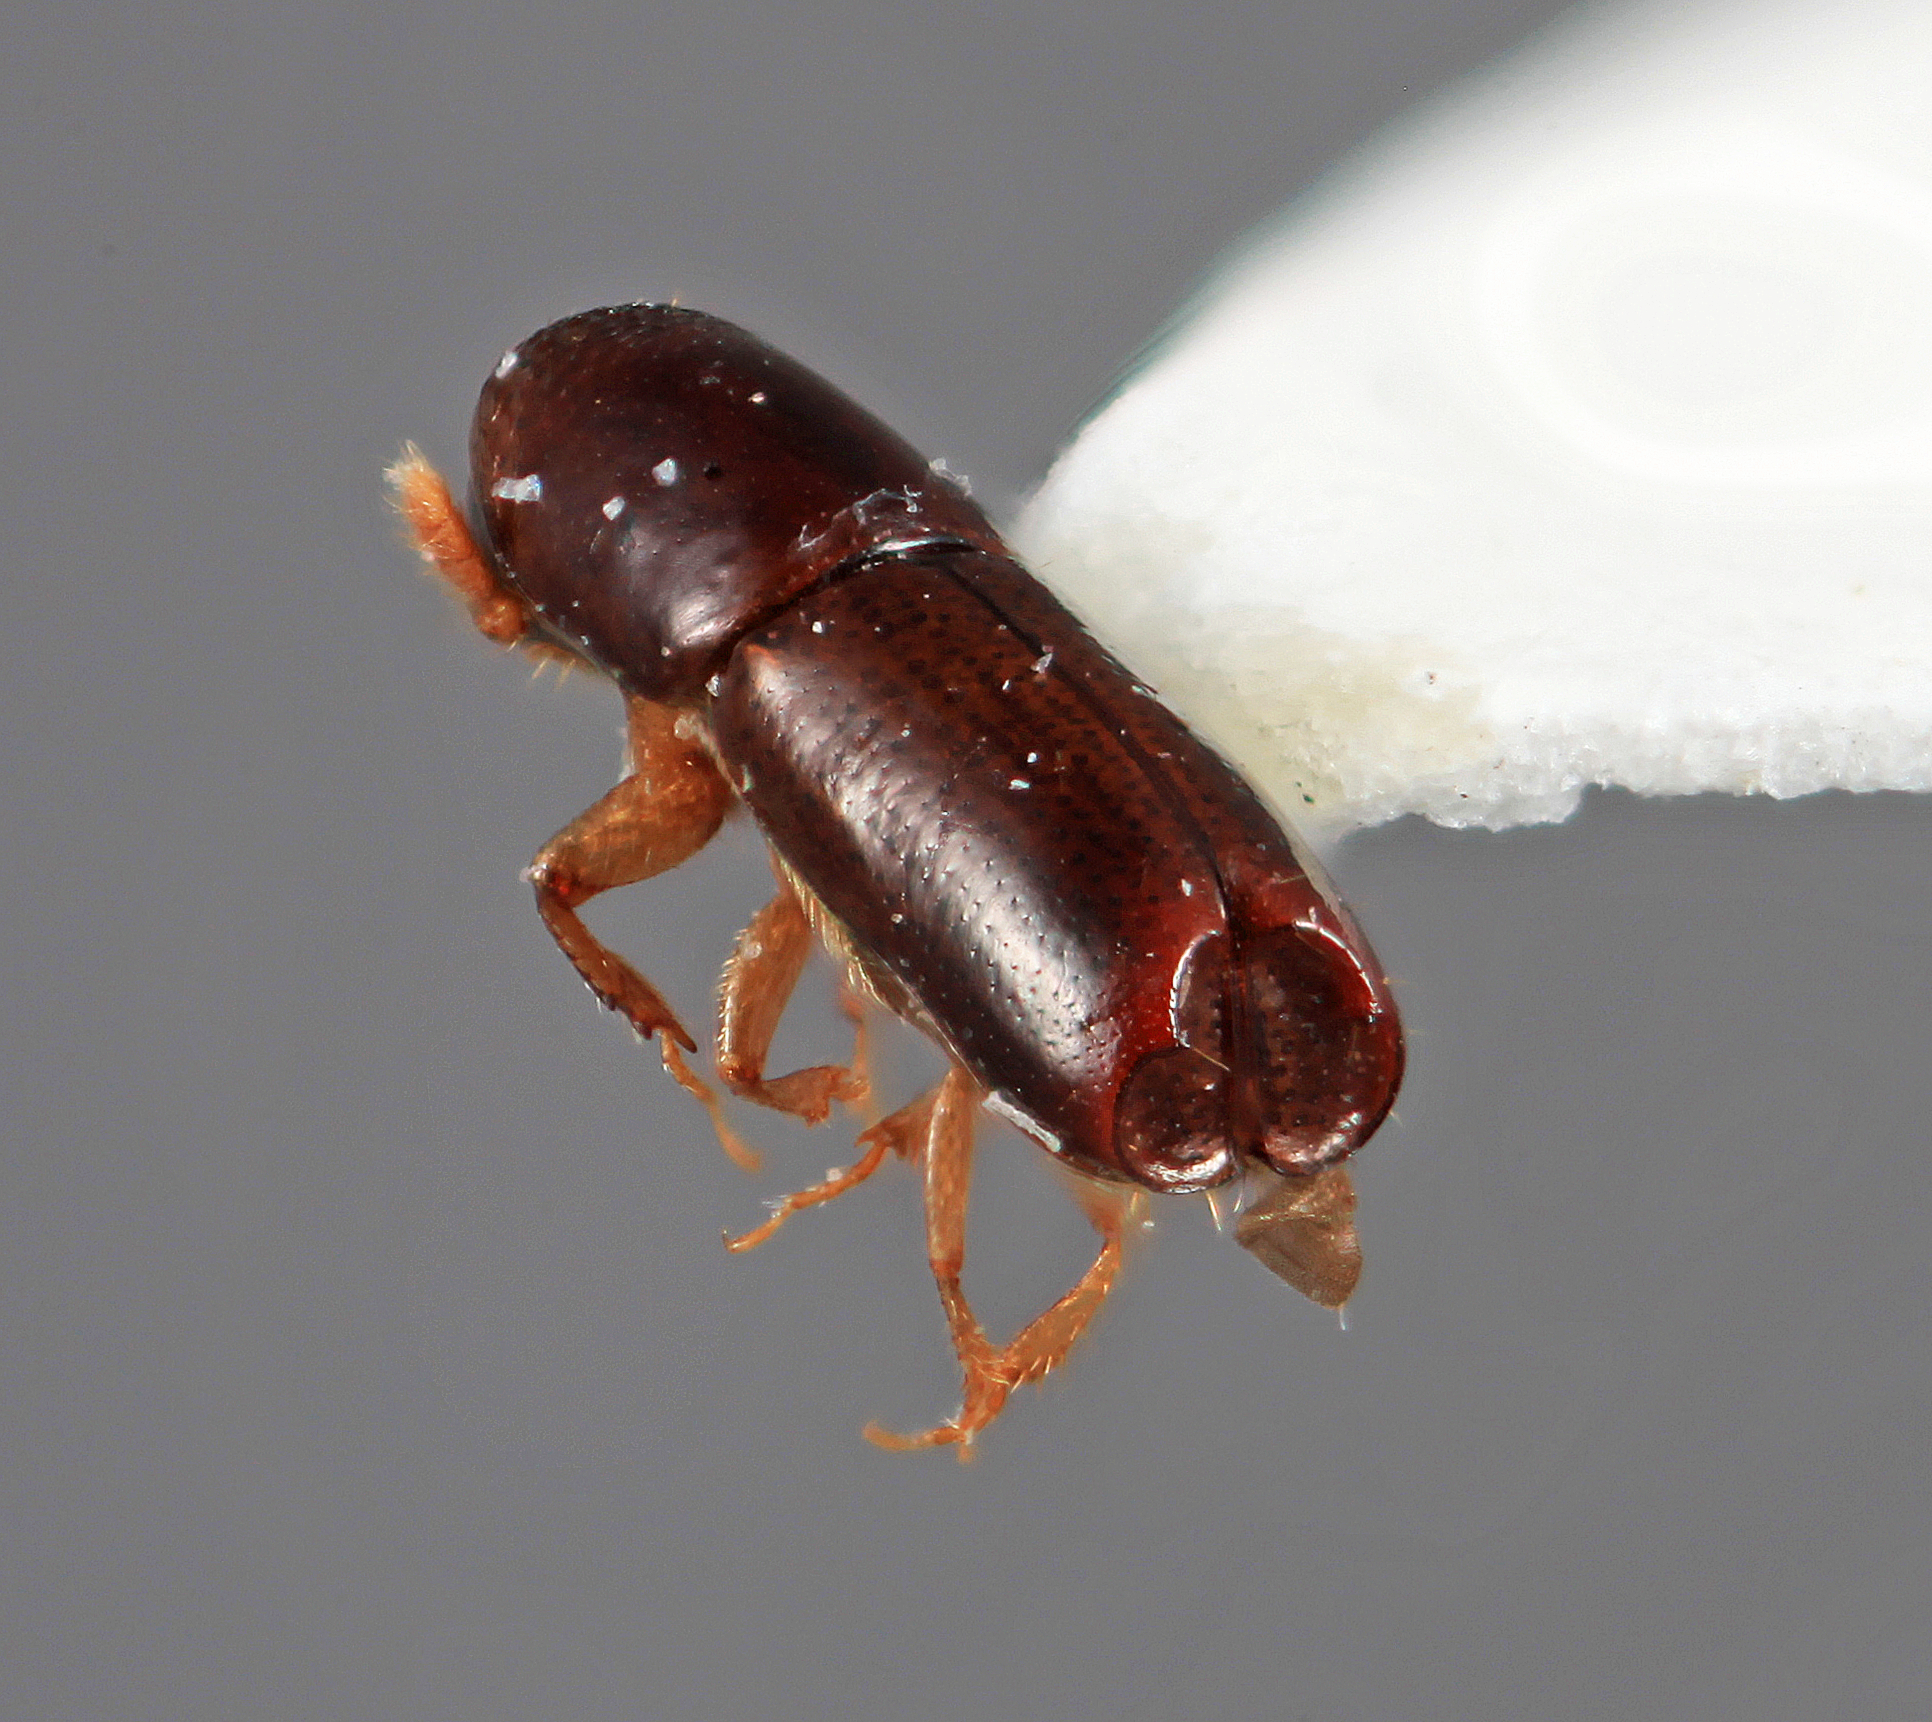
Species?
Amphicranus thunesi
